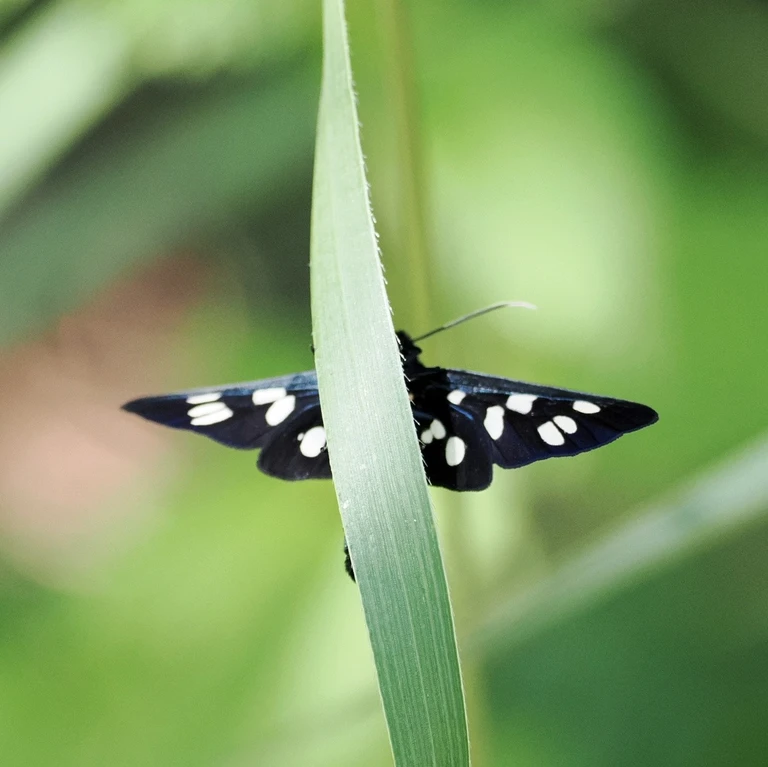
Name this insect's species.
Amata phegea
